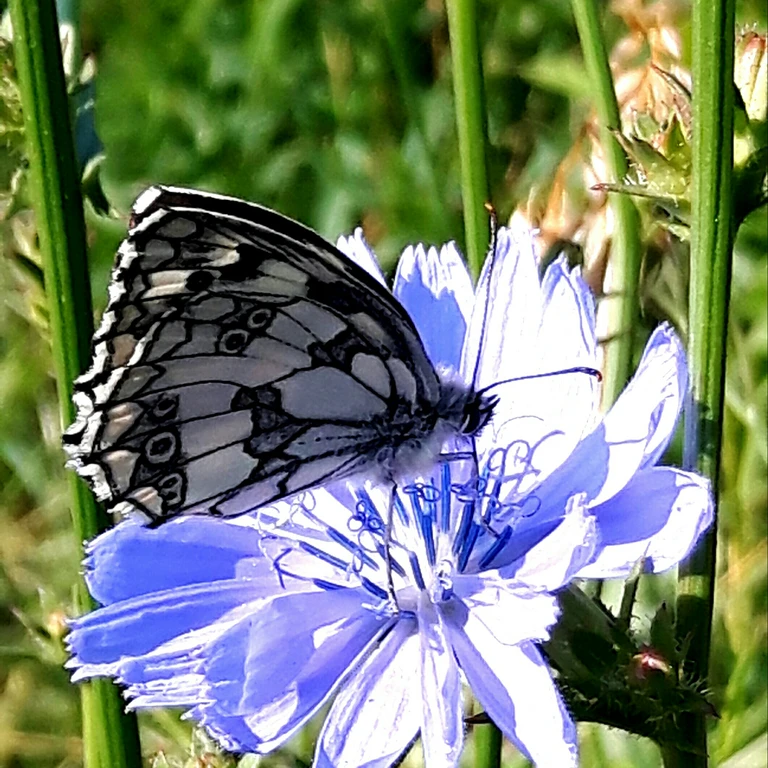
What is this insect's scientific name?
Melanargia galathea
